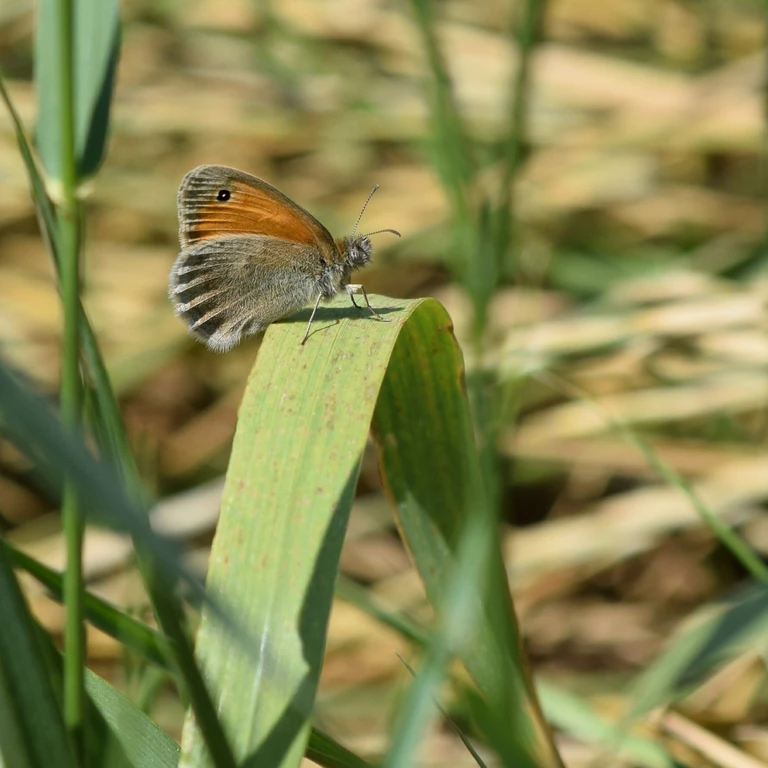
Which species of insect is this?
Coenonympha pamphilus
